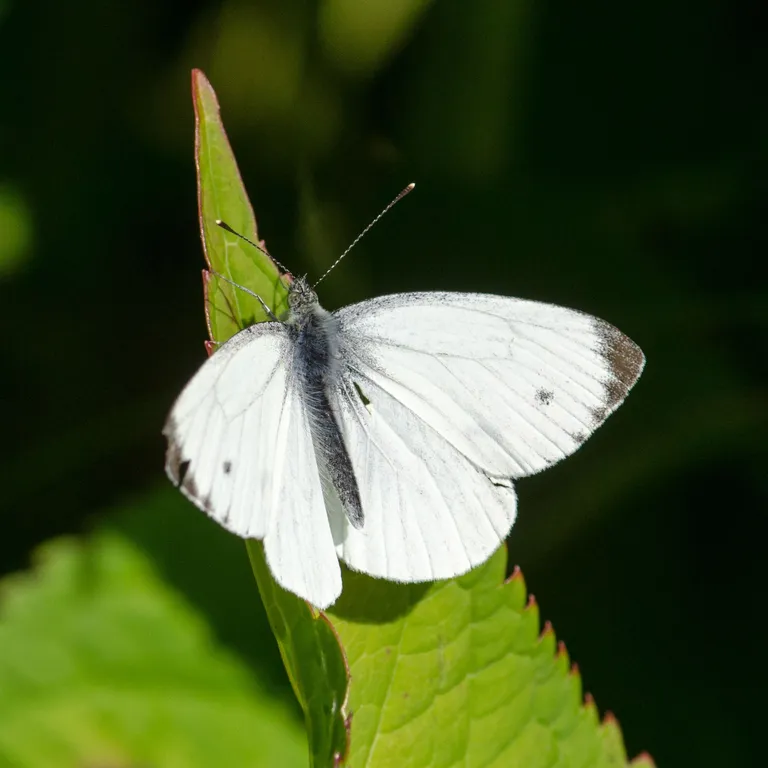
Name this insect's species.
Pieris napi
